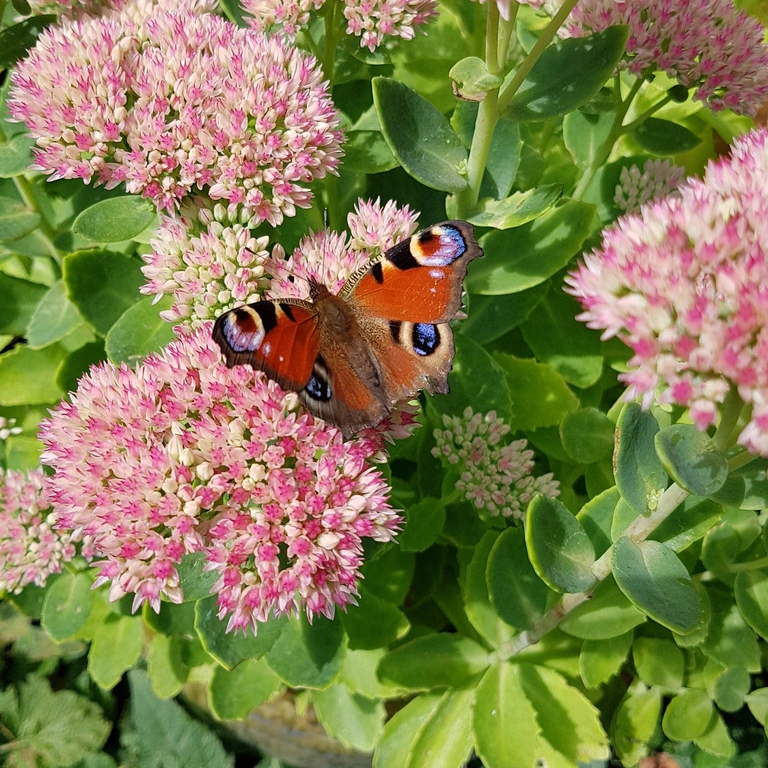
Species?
Aglais io
